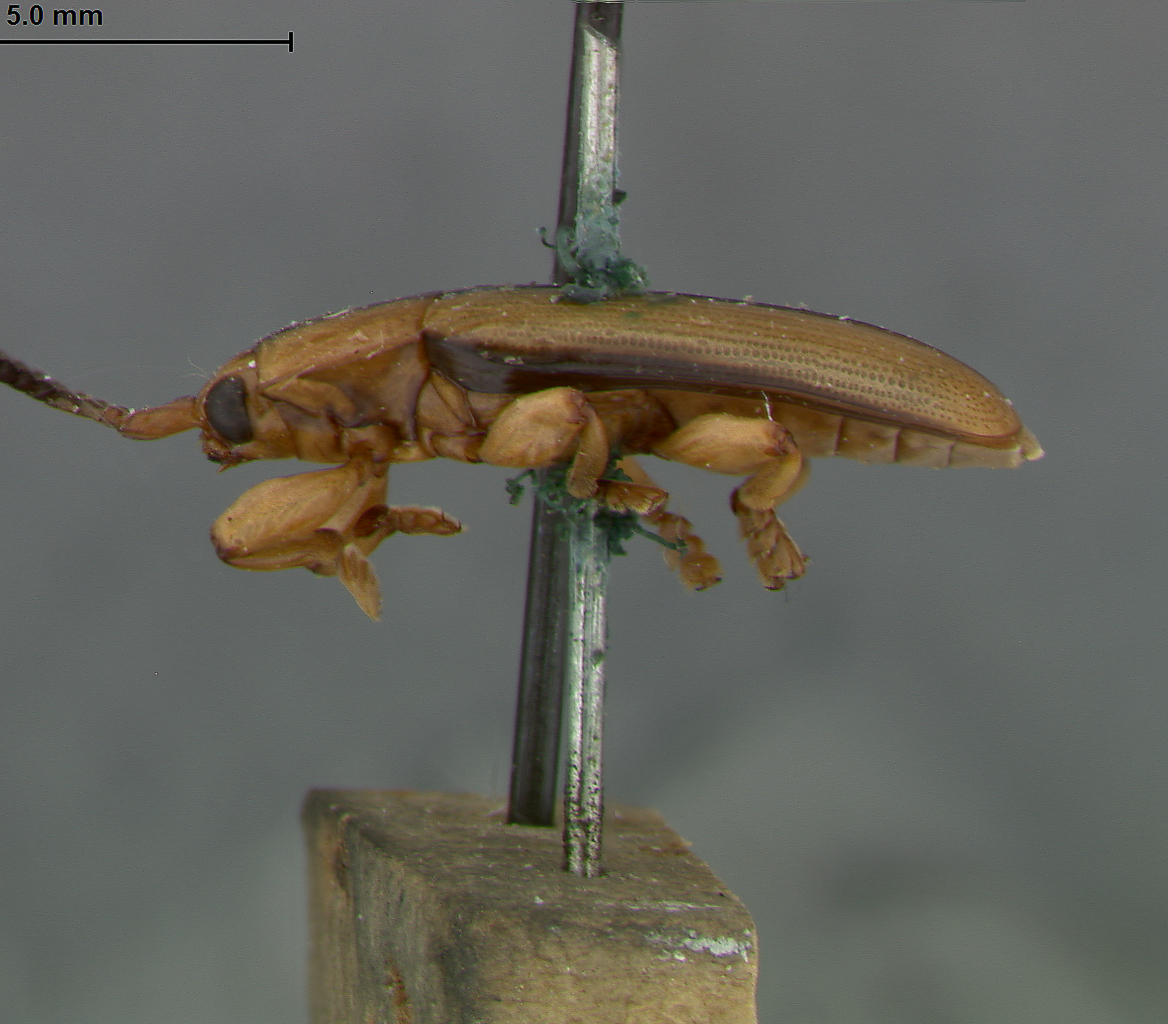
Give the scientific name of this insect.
Cephaloleia heliconiae
